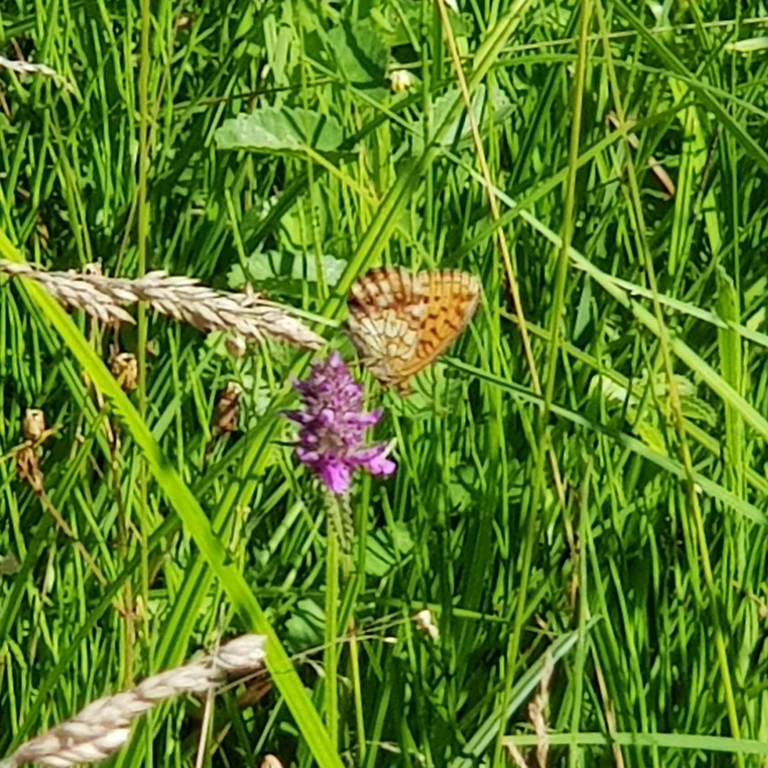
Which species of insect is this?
Brenthis ino
